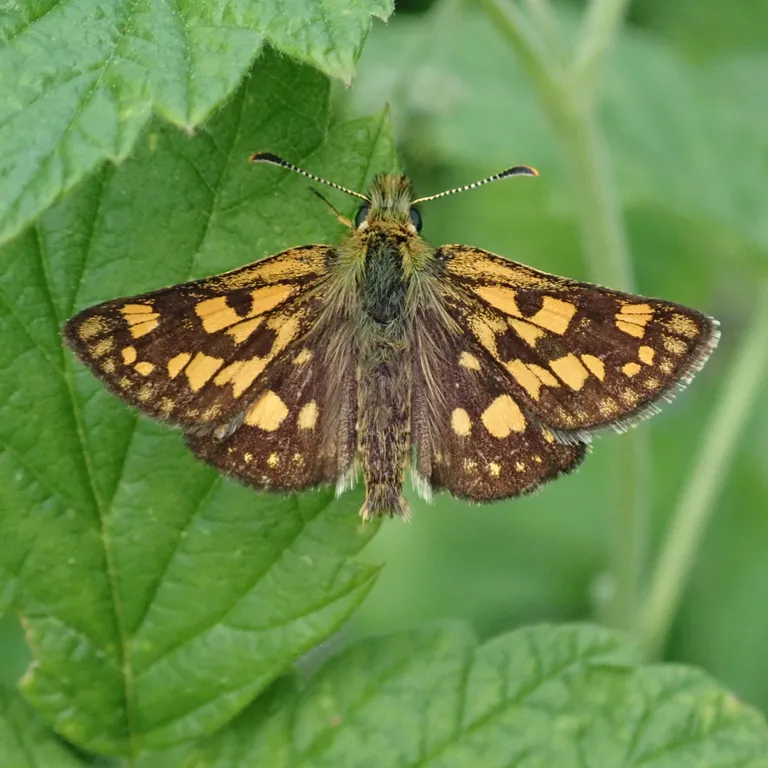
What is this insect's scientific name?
Carterocephalus palaemon
